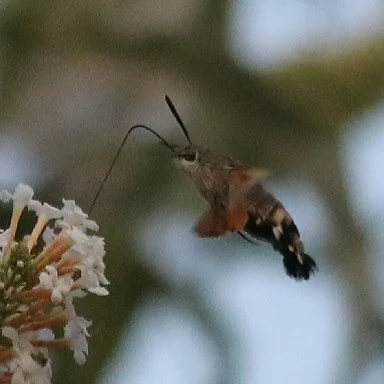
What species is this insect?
Macroglossum stellatarum
